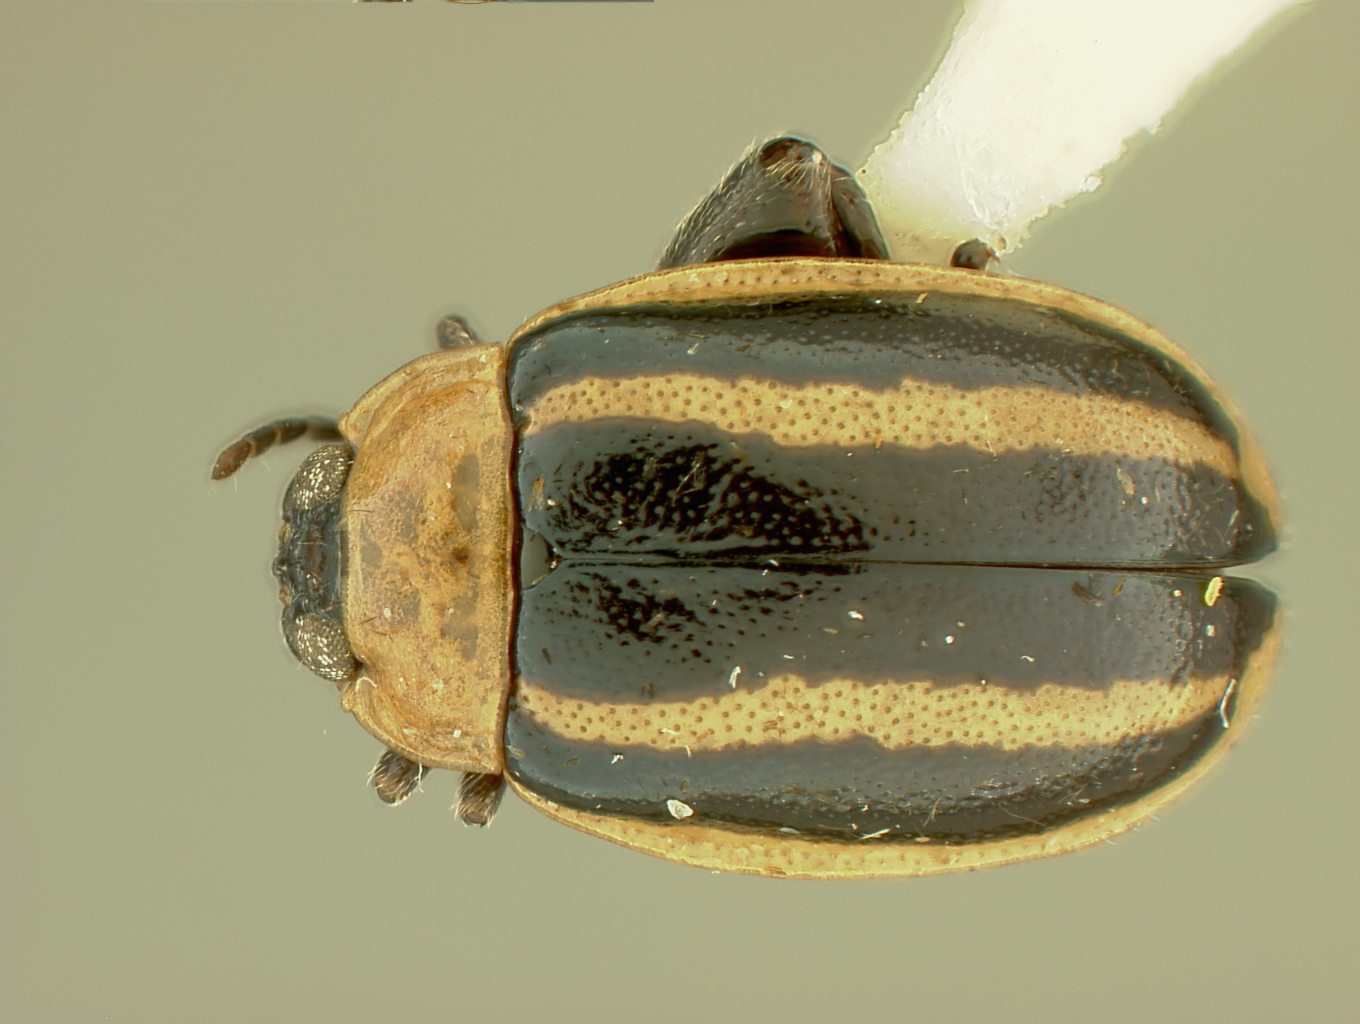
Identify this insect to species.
Oedionychus punctipennis
